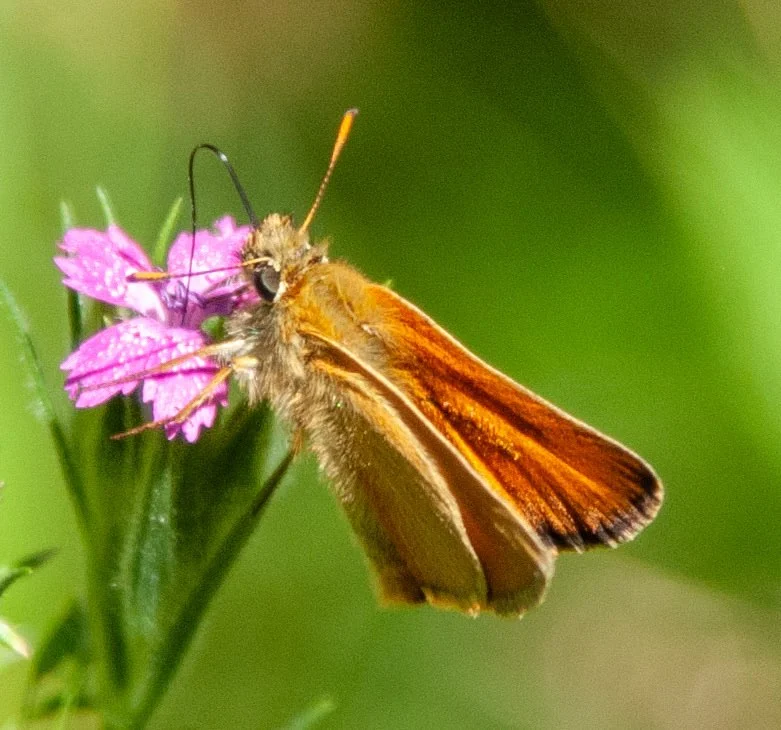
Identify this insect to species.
Thymelicus sylvestris
